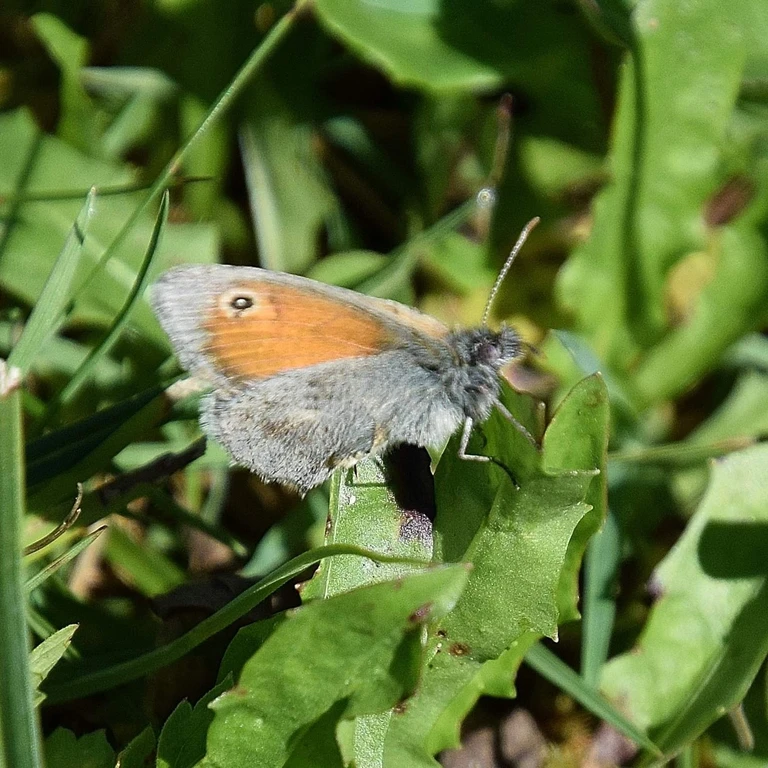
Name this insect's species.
Coenonympha pamphilus
